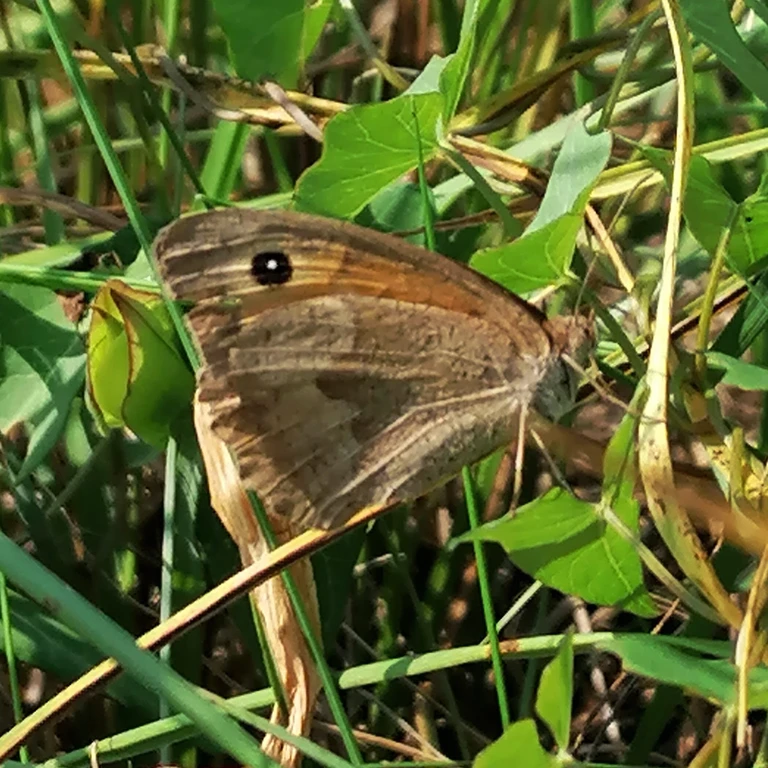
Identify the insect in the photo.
Maniola jurtina
